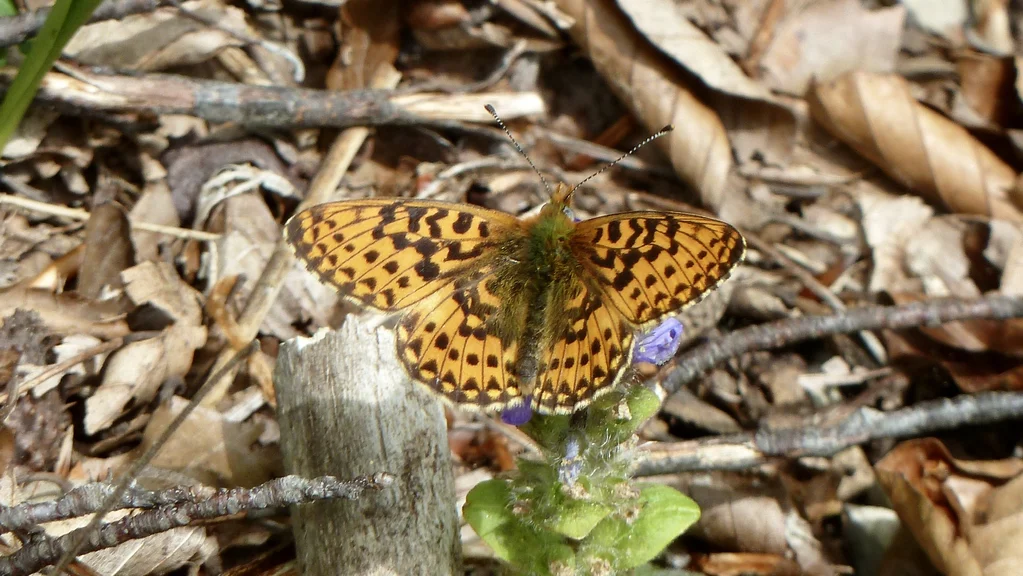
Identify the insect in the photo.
Boloria euphrosyne (also Clossiana euphrosyne)
